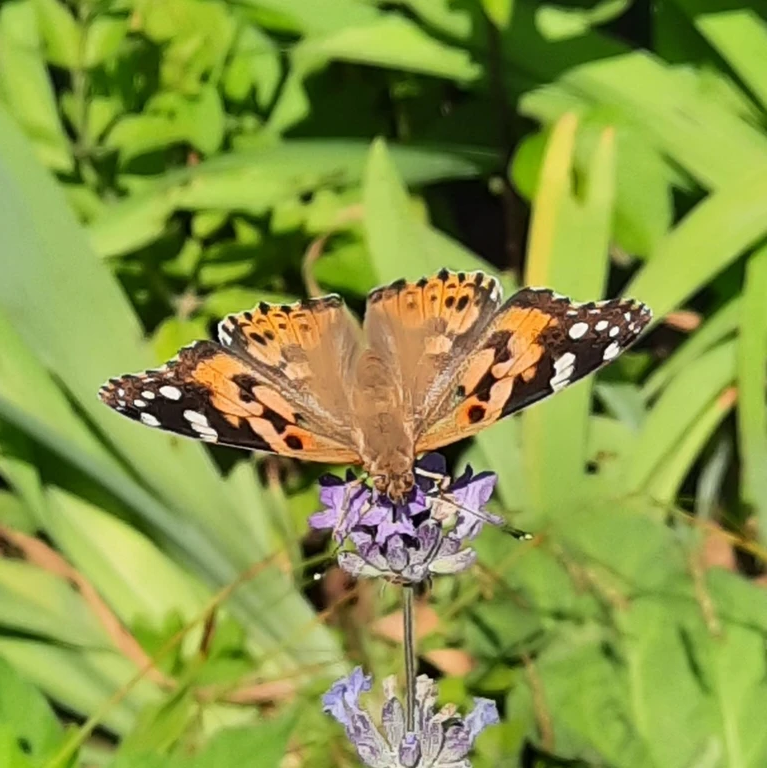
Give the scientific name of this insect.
Vanessa cardui
